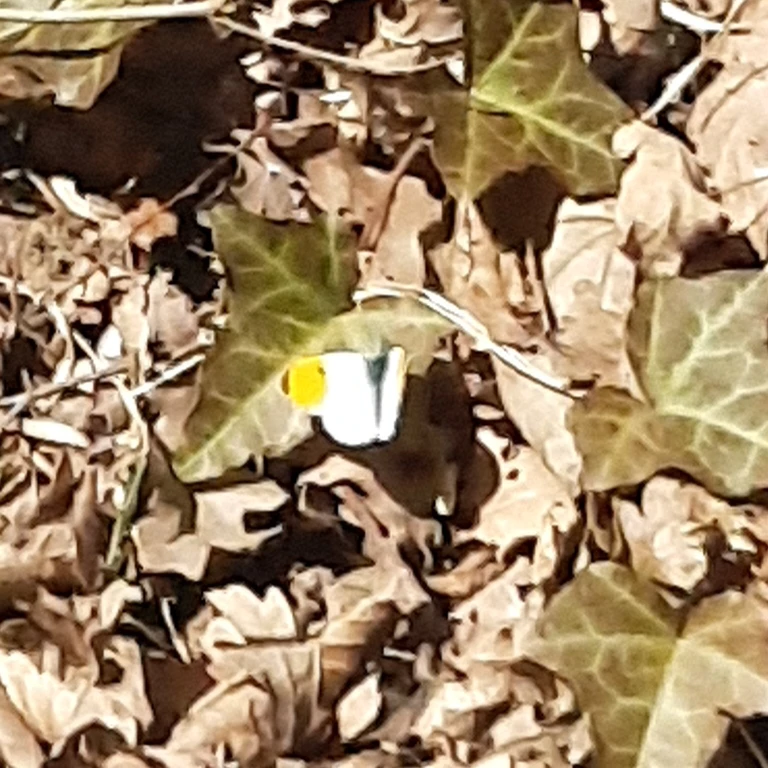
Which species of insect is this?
Anthocharis cardamines
